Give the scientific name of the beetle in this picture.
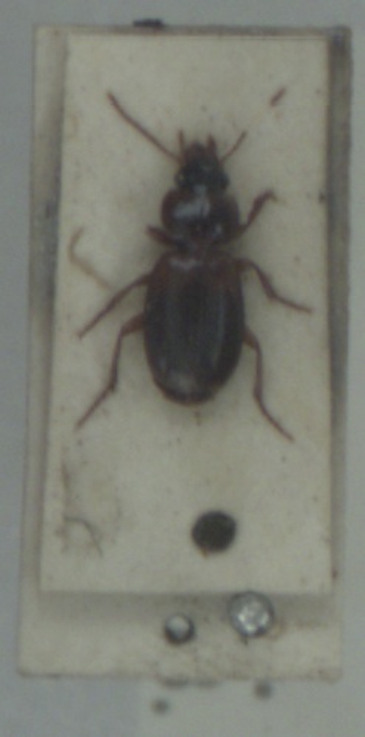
Masoreus wetterhallii
